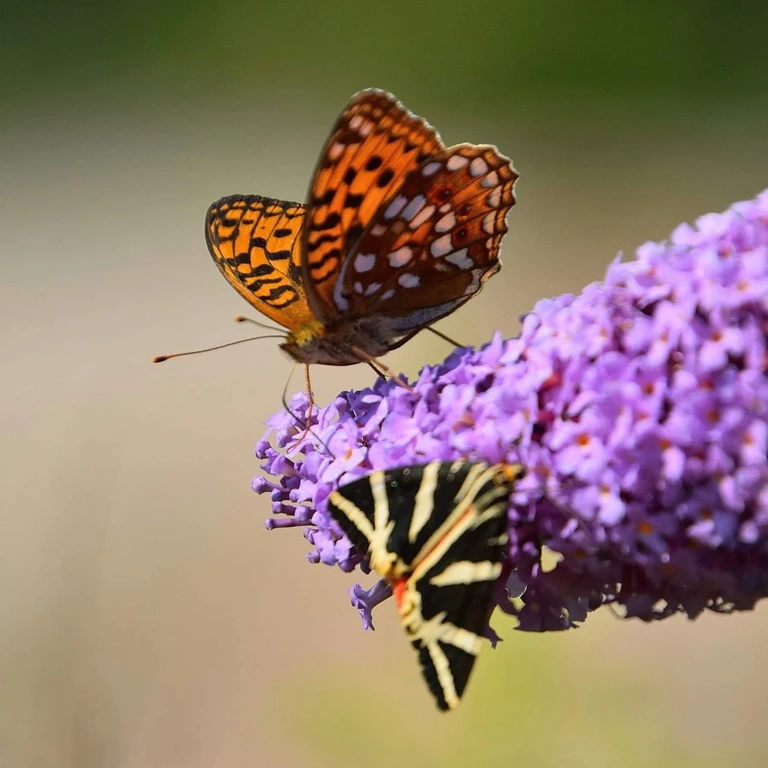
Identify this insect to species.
Euplagia quadripunctaria
